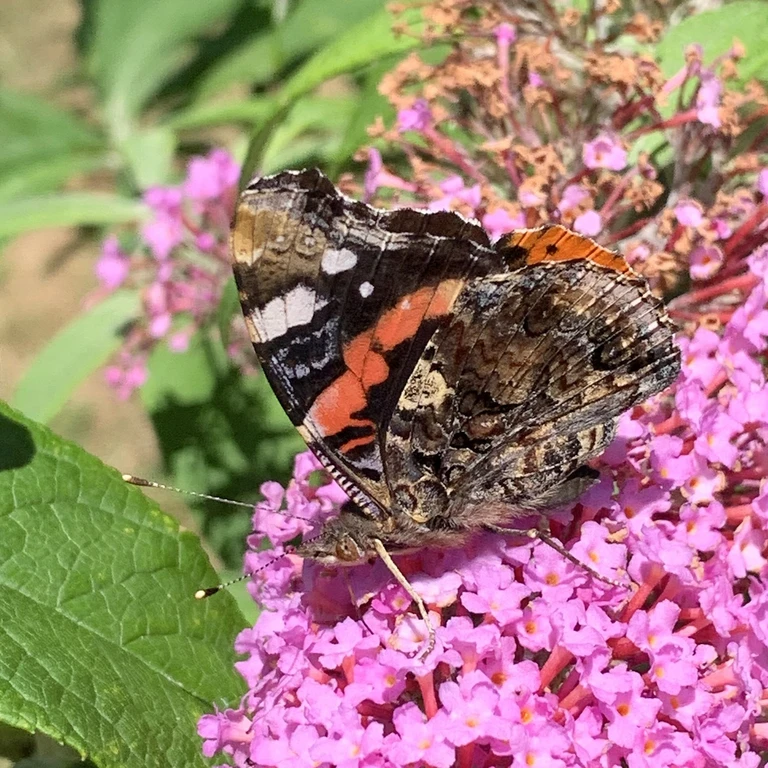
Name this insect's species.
Vanessa atalanta
